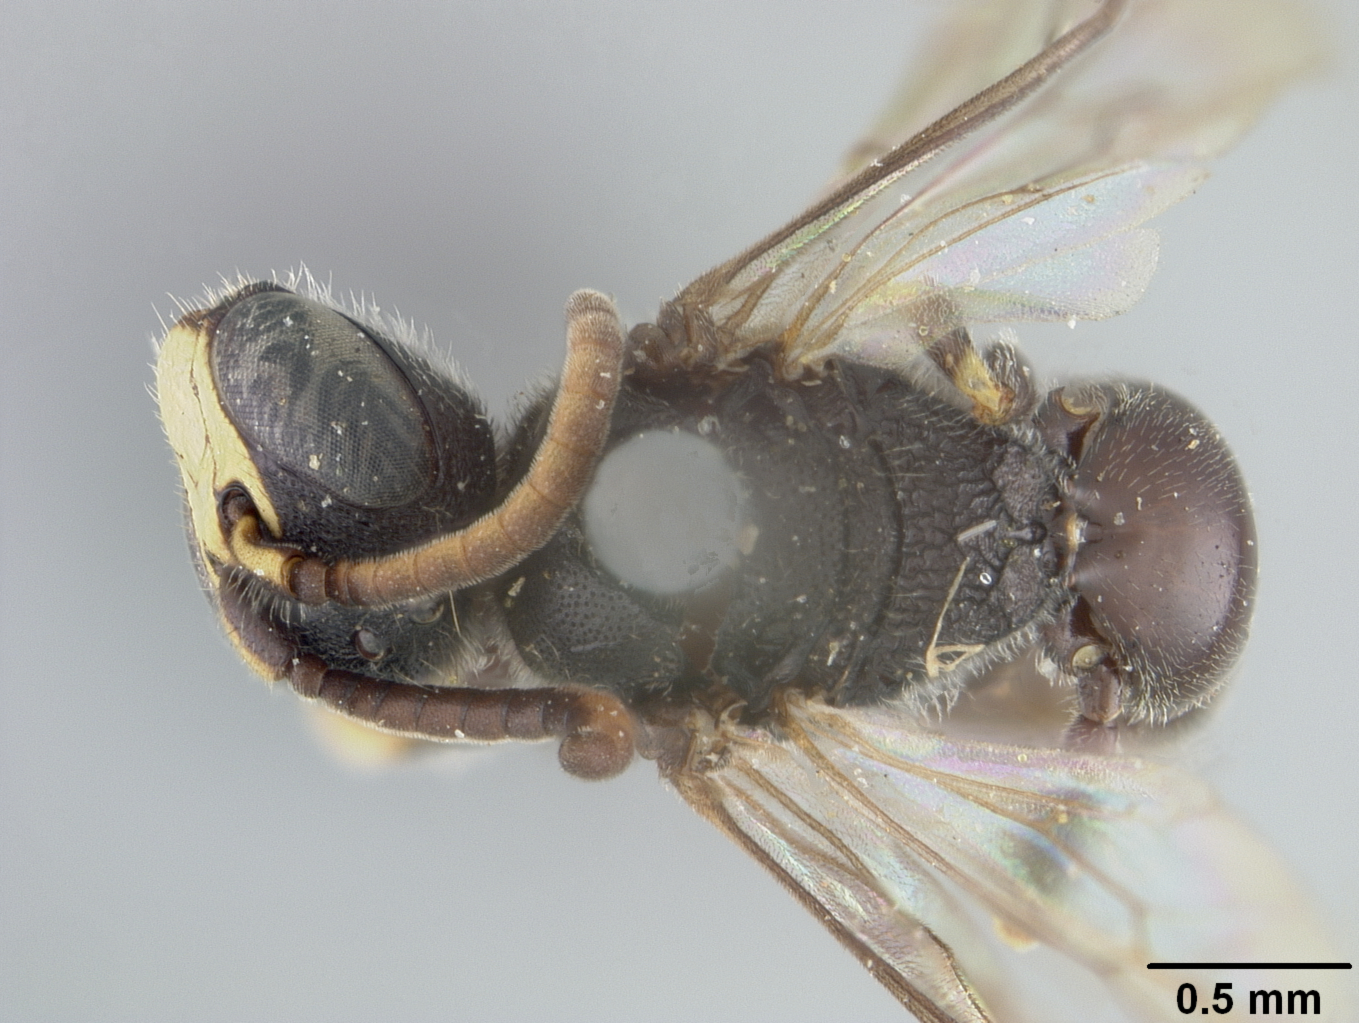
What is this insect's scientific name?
Prosopis pasadenae
